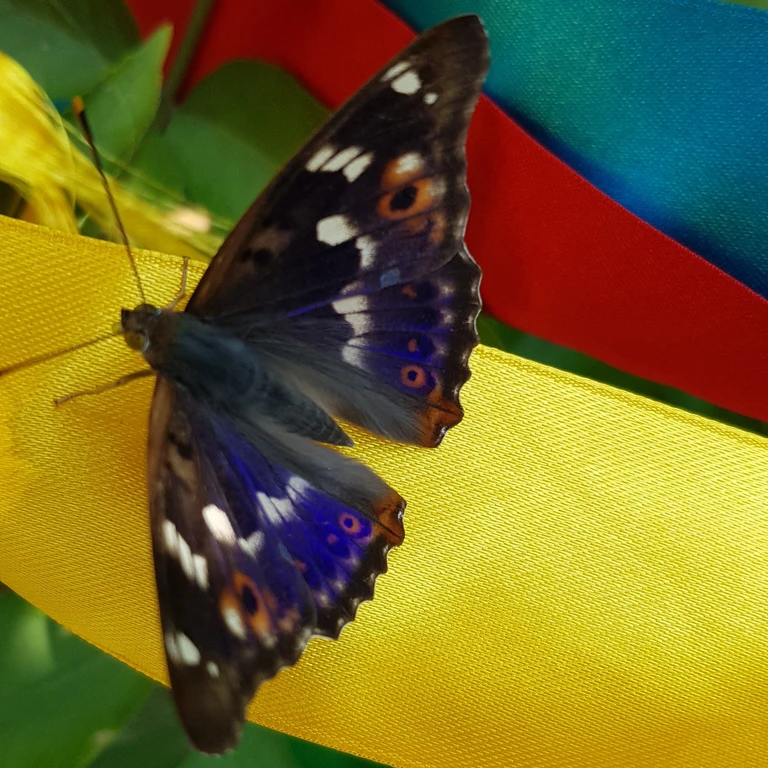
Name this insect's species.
Apatura ilia
